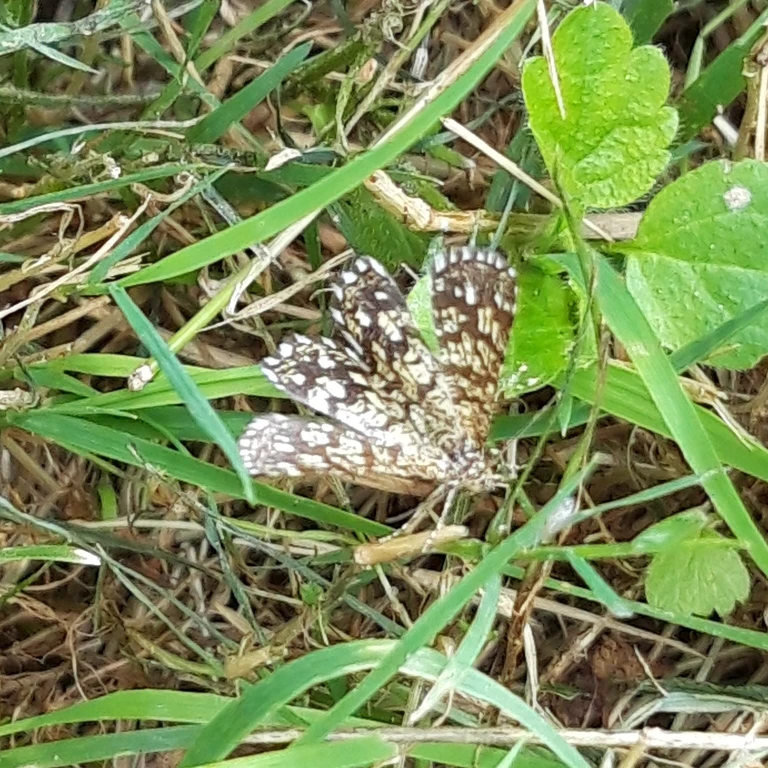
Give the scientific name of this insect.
Chiasmia clathrata
